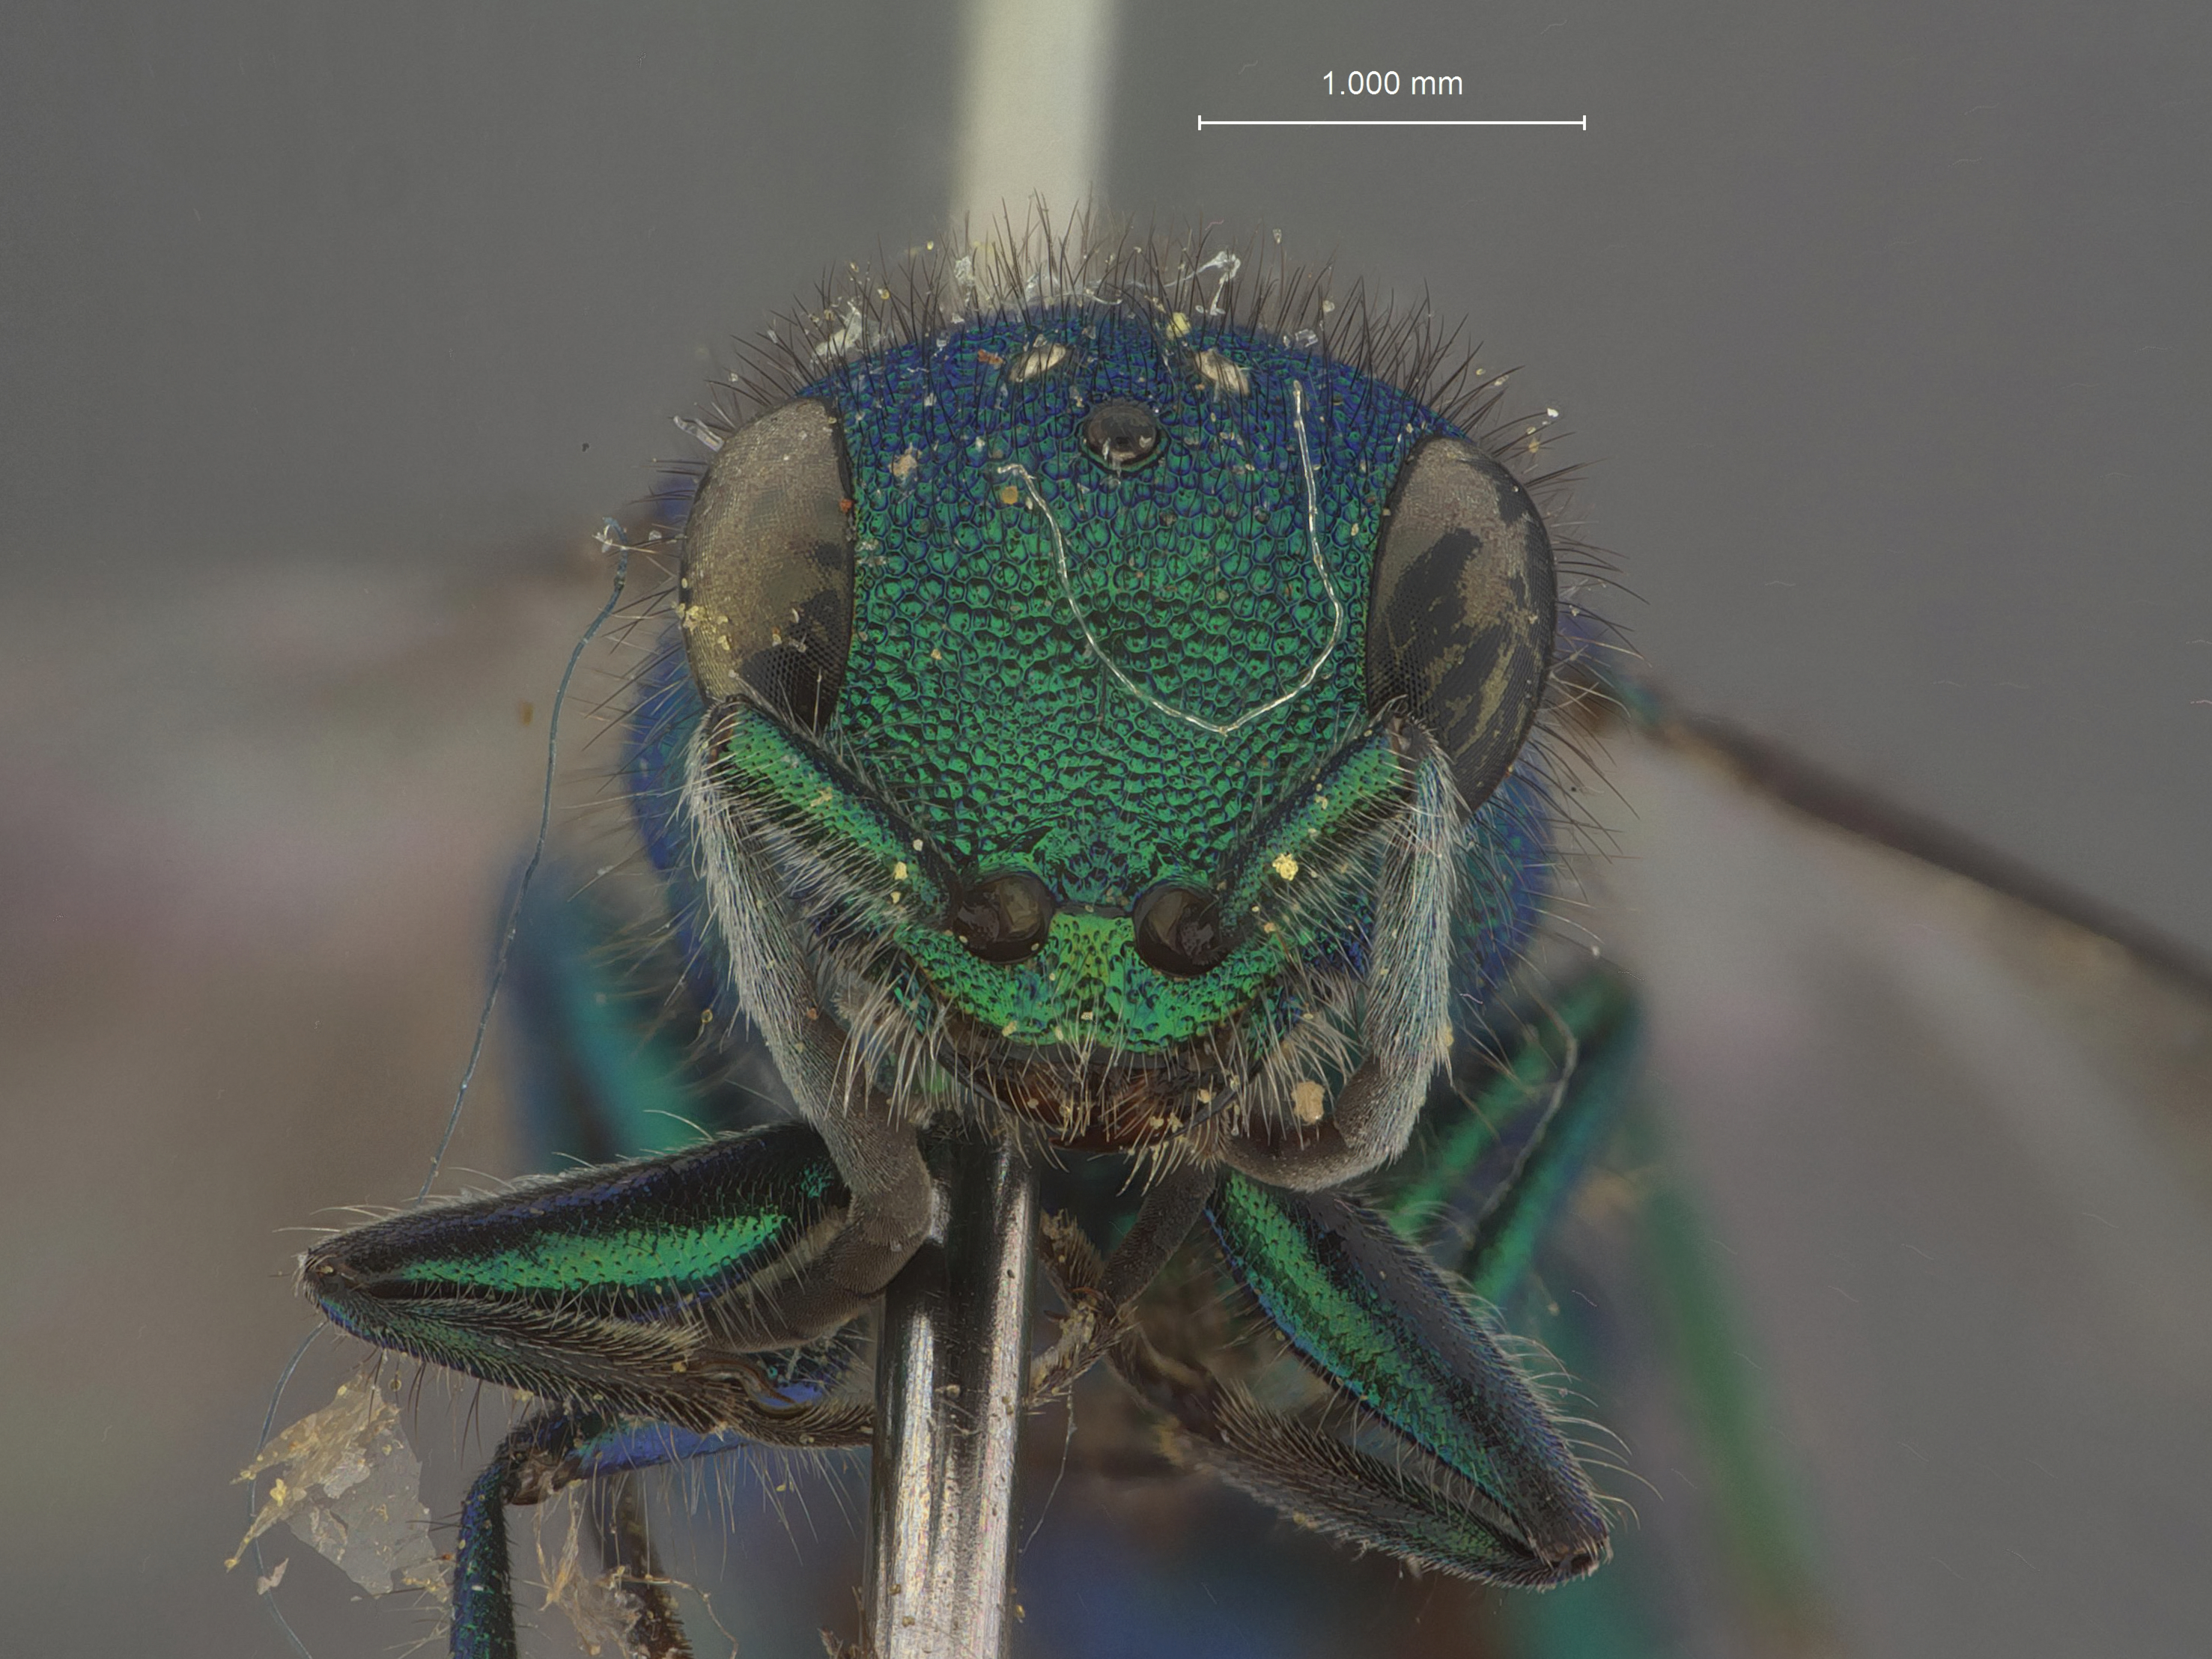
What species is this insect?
Chrysura kyrae
